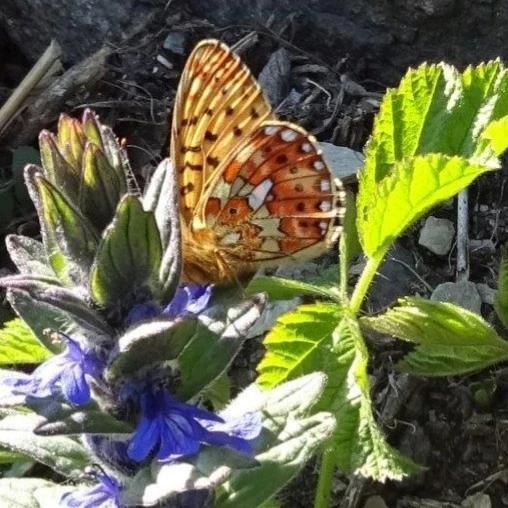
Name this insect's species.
Boloria euphrosyne (also Clossiana euphrosyne)
